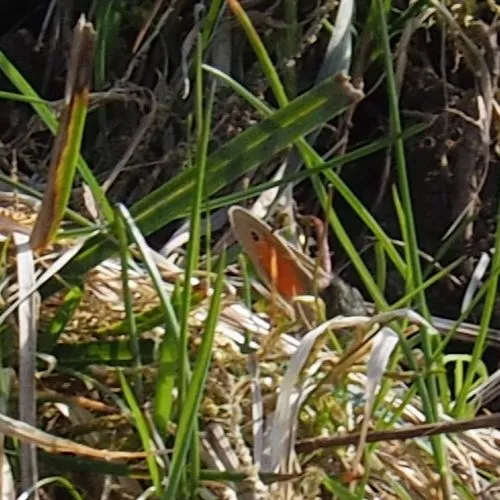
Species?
Coenonympha pamphilus
